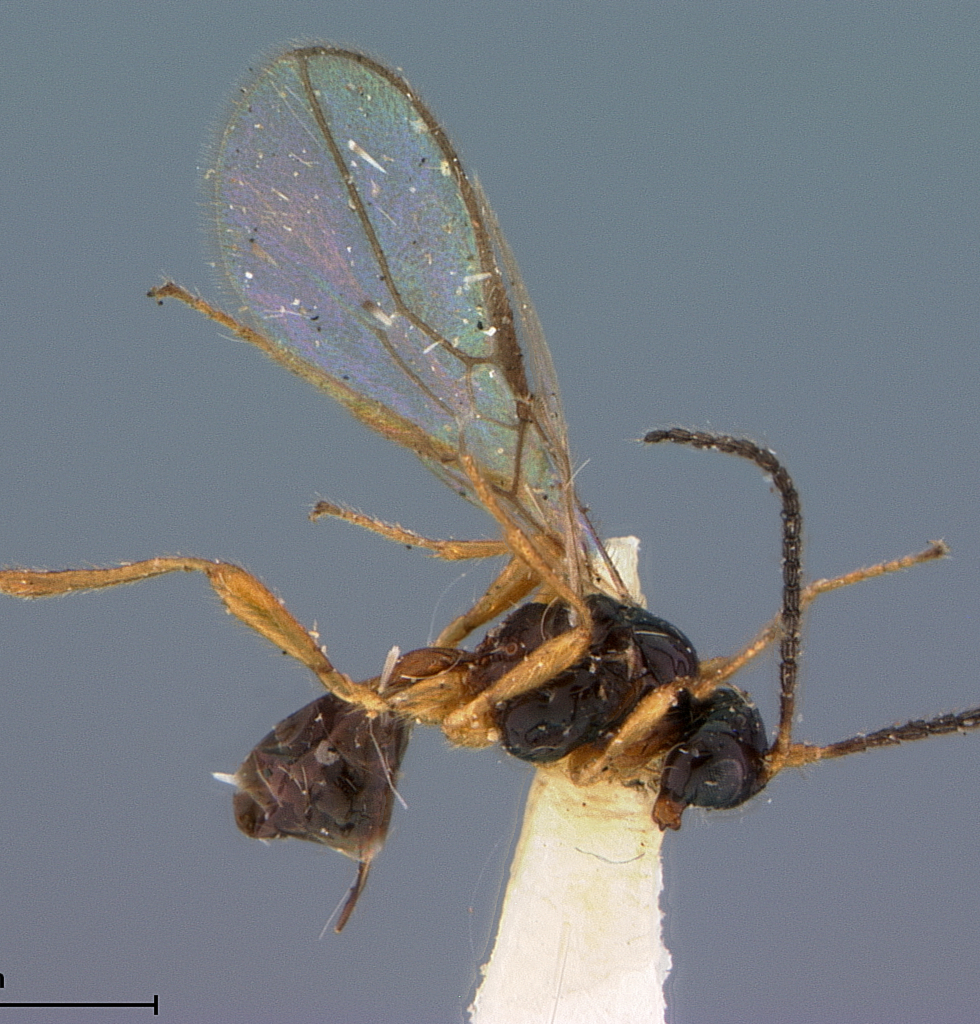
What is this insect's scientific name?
Aspilota saileri
